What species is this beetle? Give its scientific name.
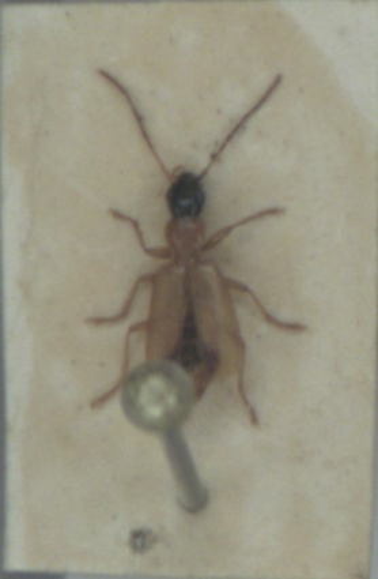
Demetrias monostigma
